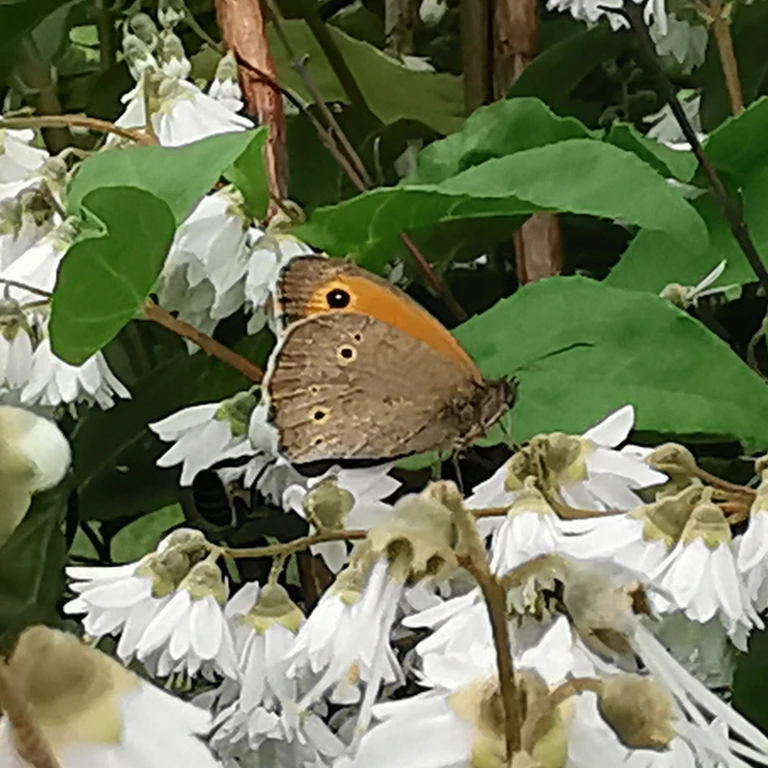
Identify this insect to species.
Maniola jurtina
